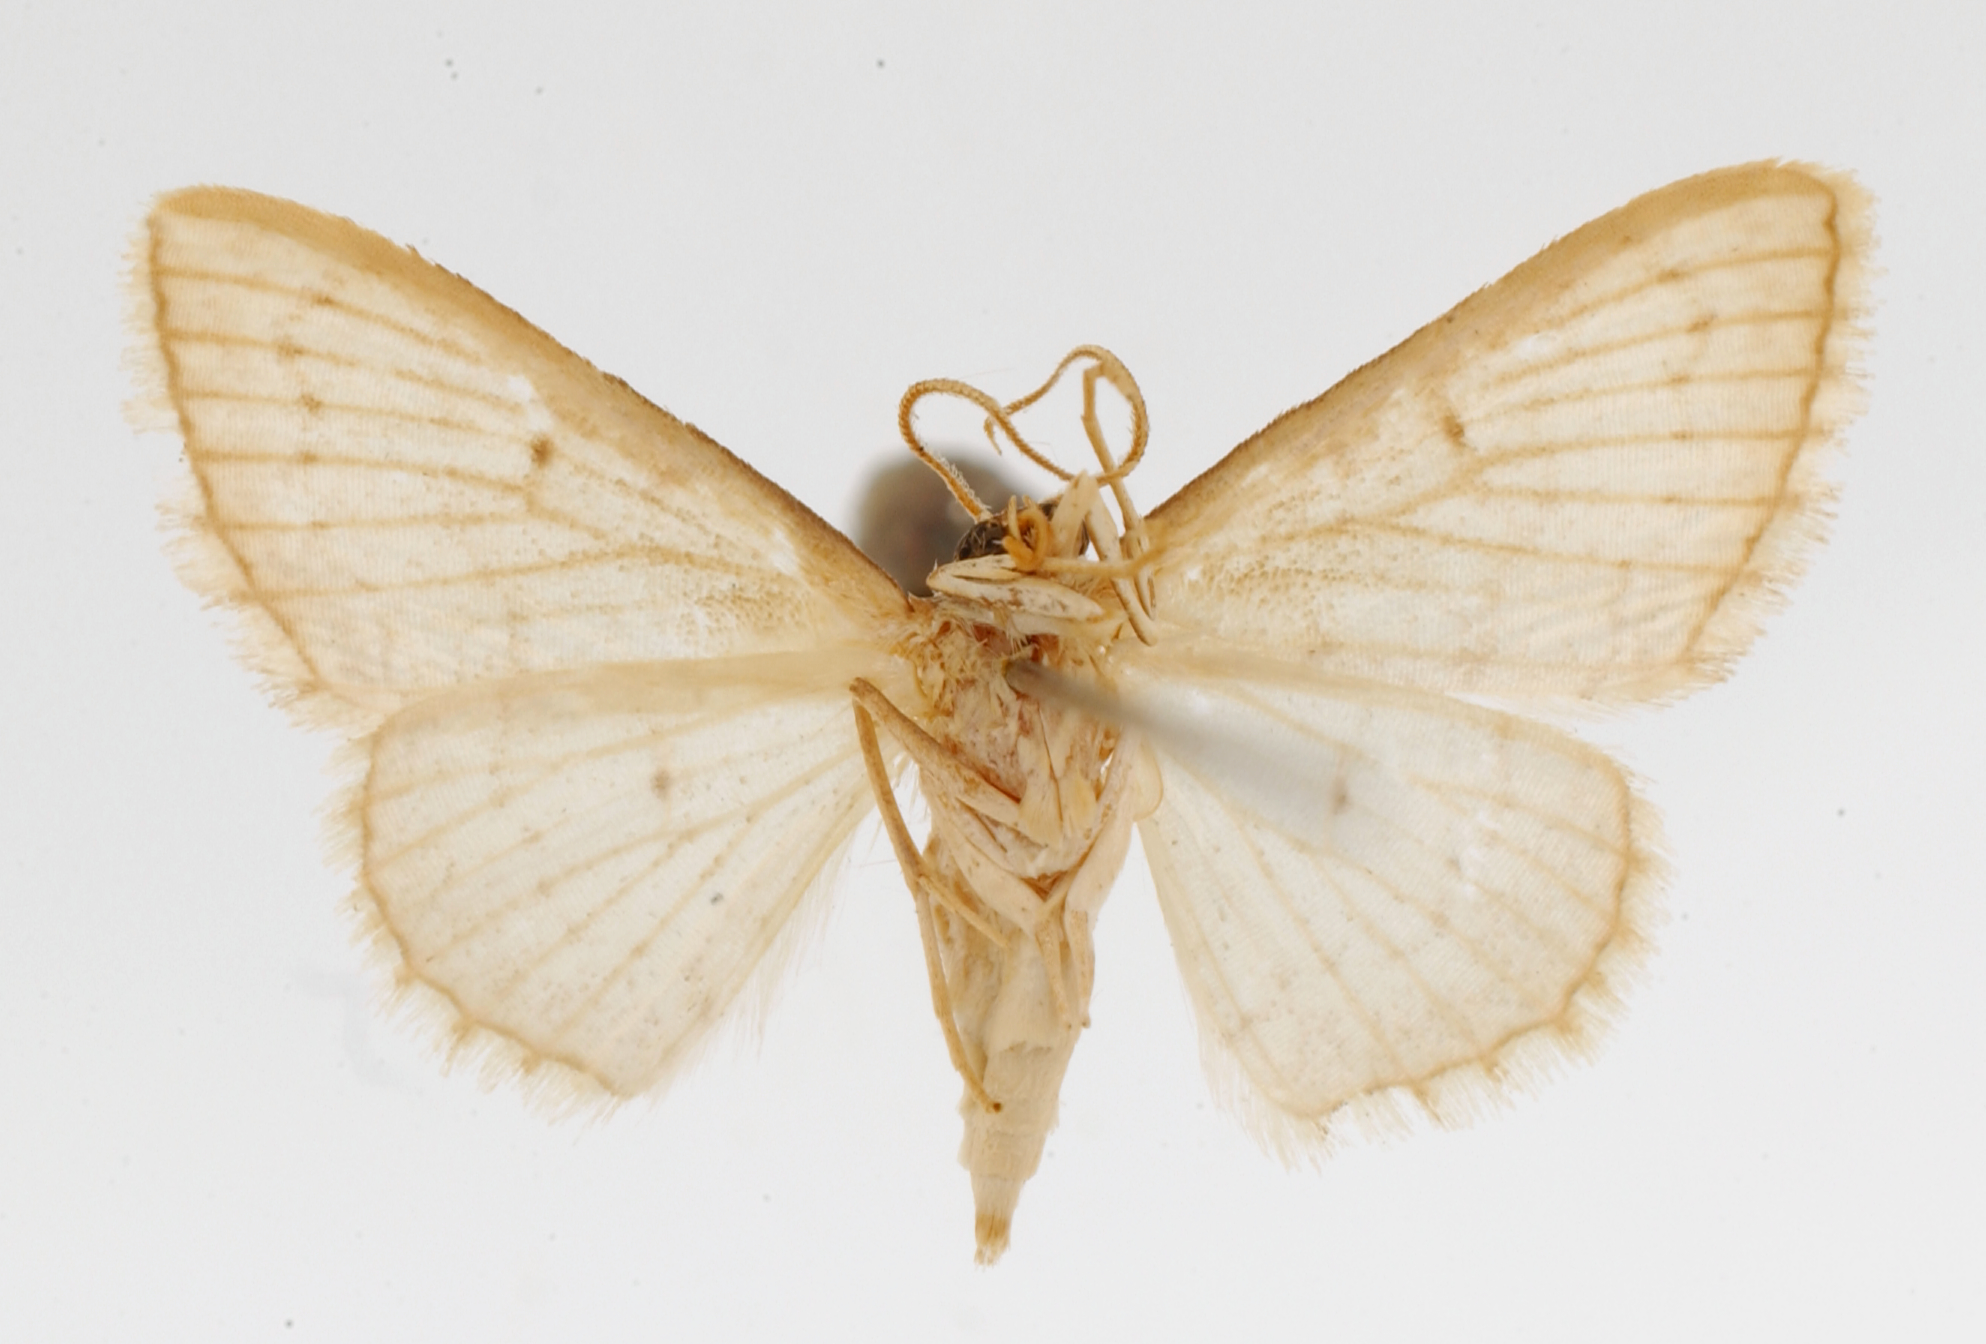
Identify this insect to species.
Idaea costifera
